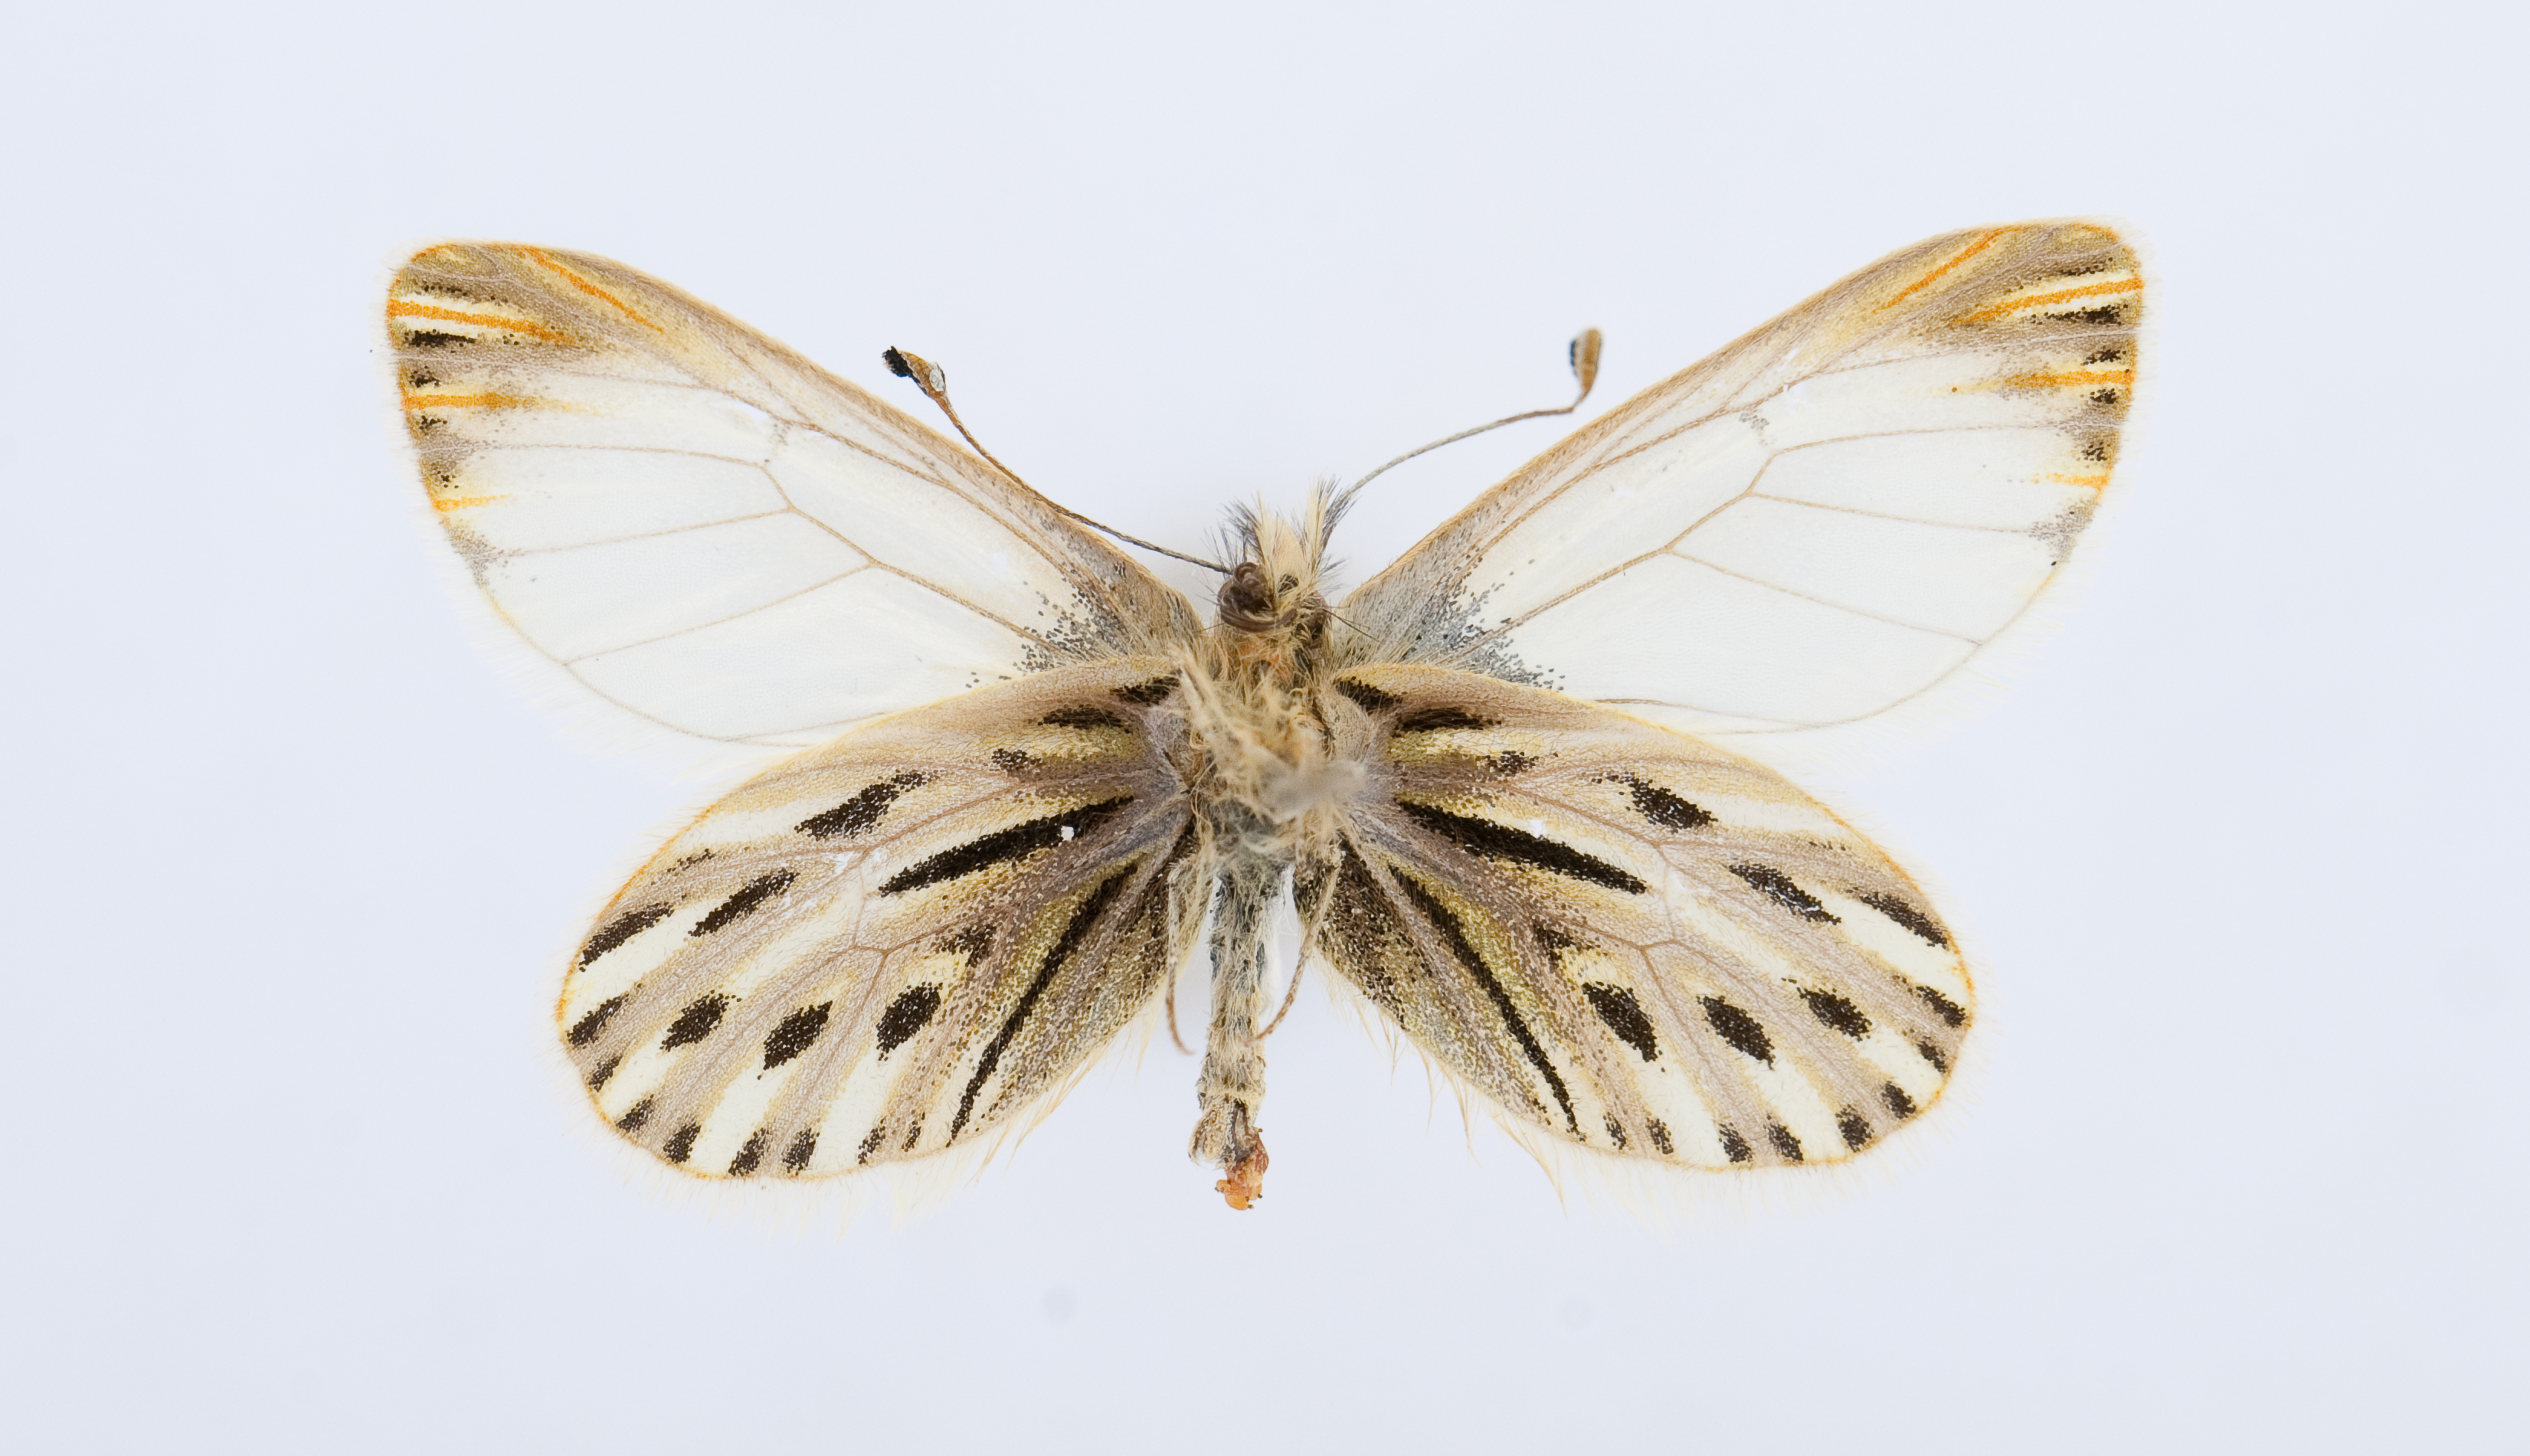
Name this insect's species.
Infraphulia illimani
